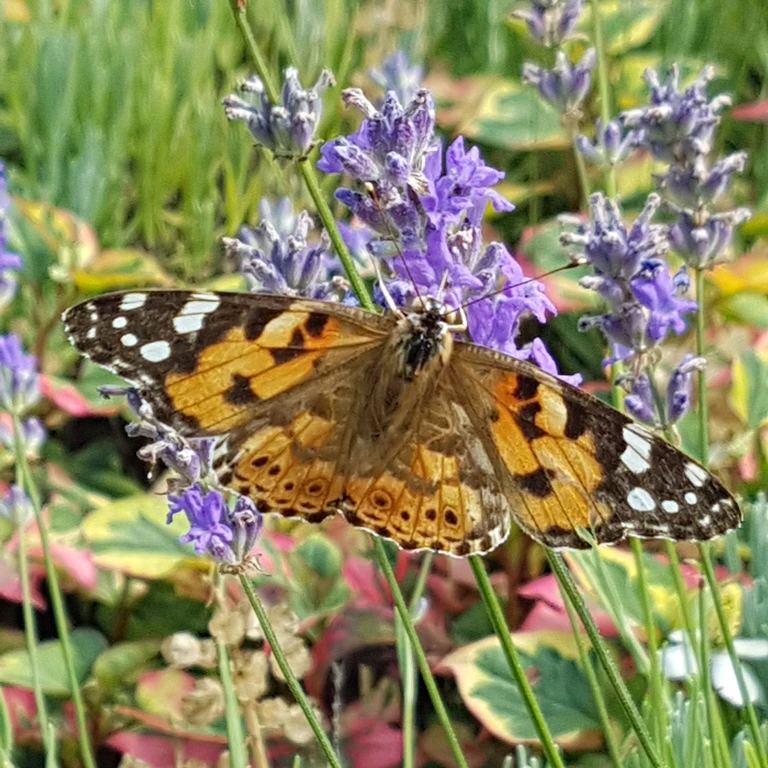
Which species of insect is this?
Vanessa cardui
